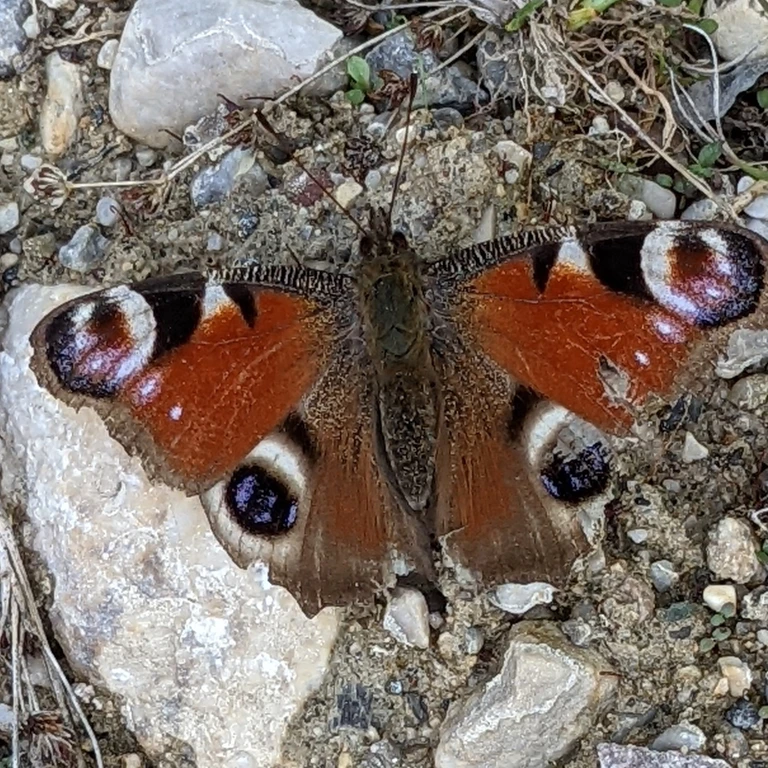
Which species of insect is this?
Aglais io
